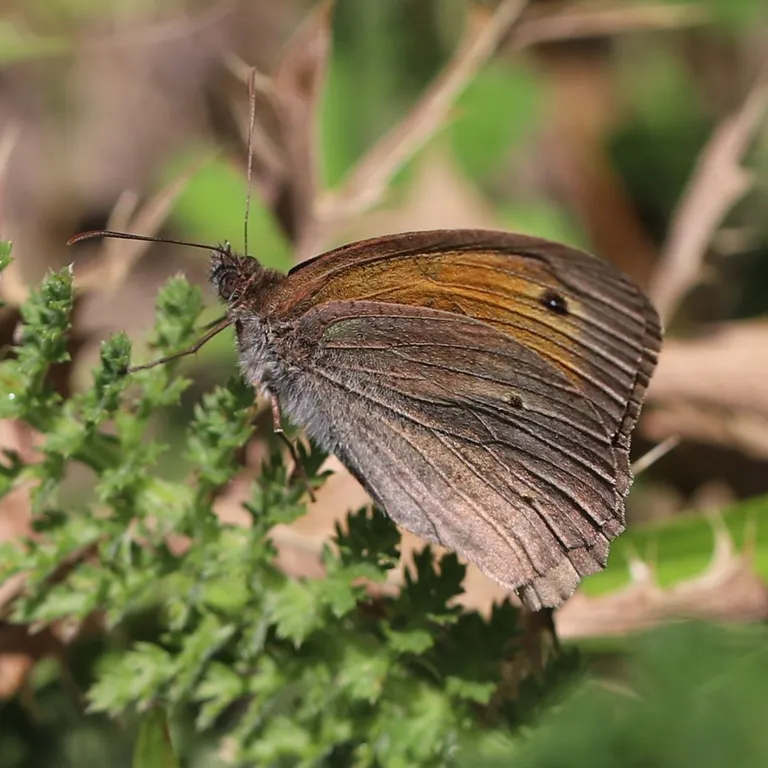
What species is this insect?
Maniola jurtina
